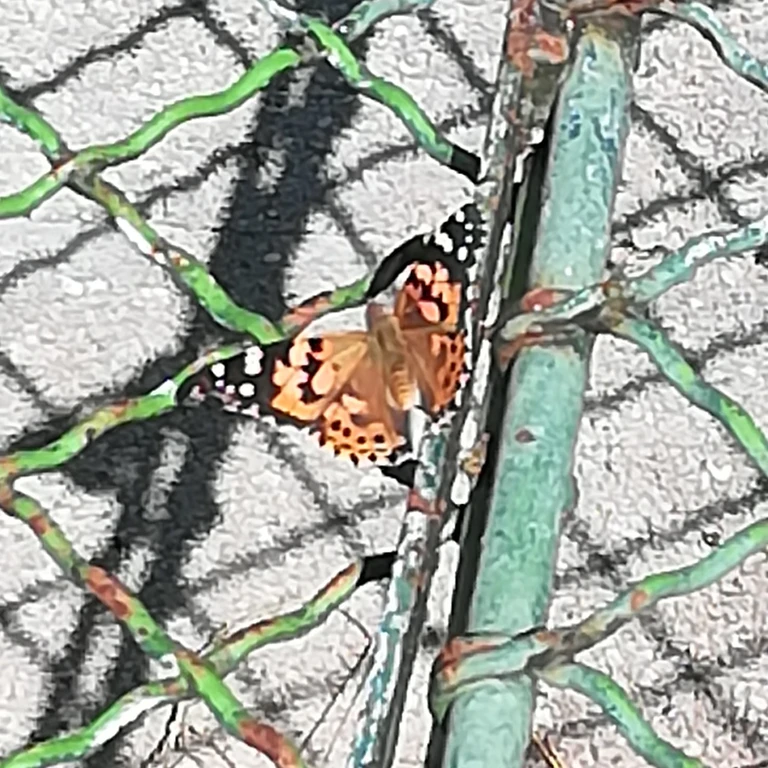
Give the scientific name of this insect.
Vanessa cardui
